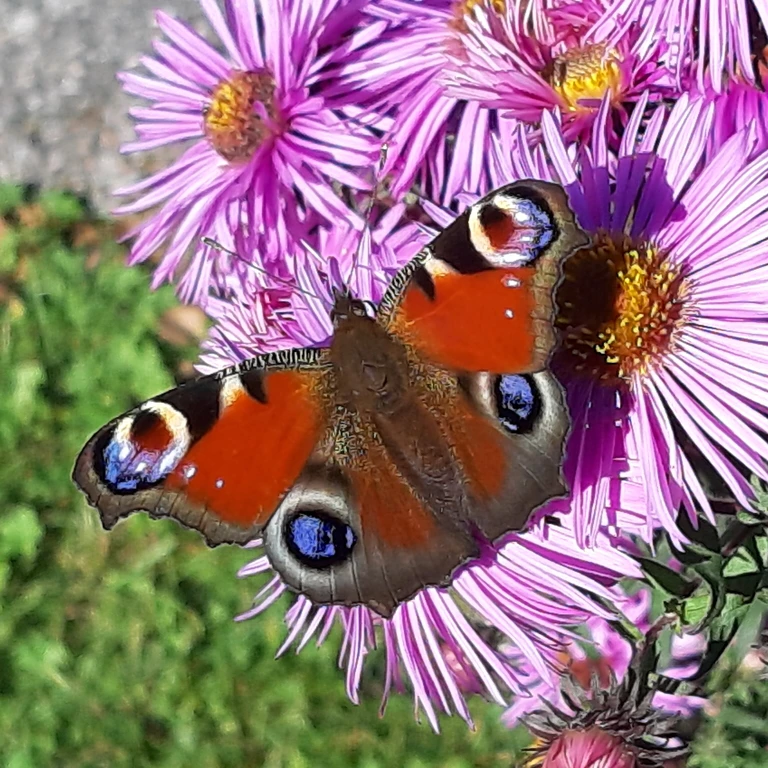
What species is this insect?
Aglais io
